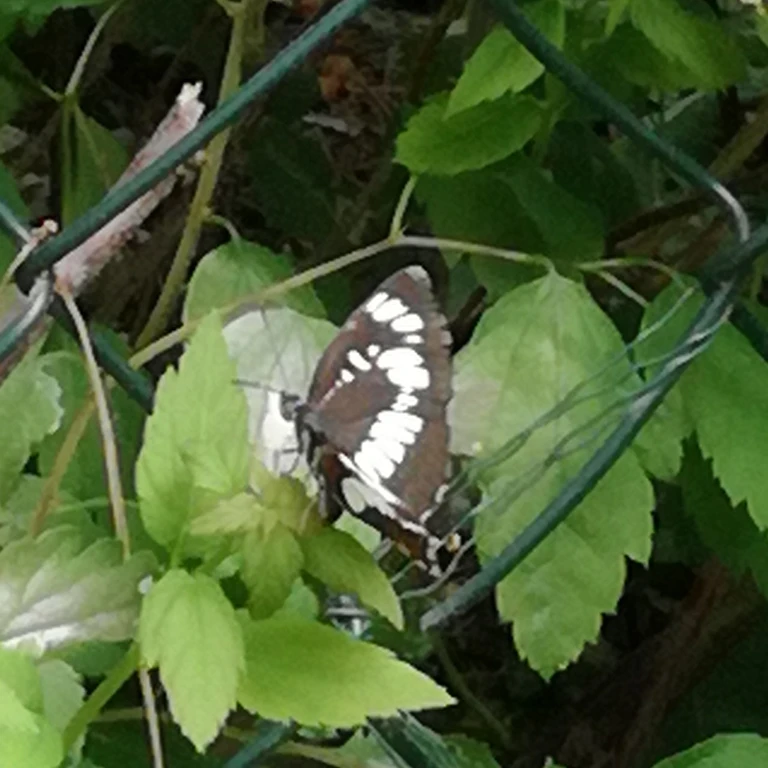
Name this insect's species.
Neptis rivularis
